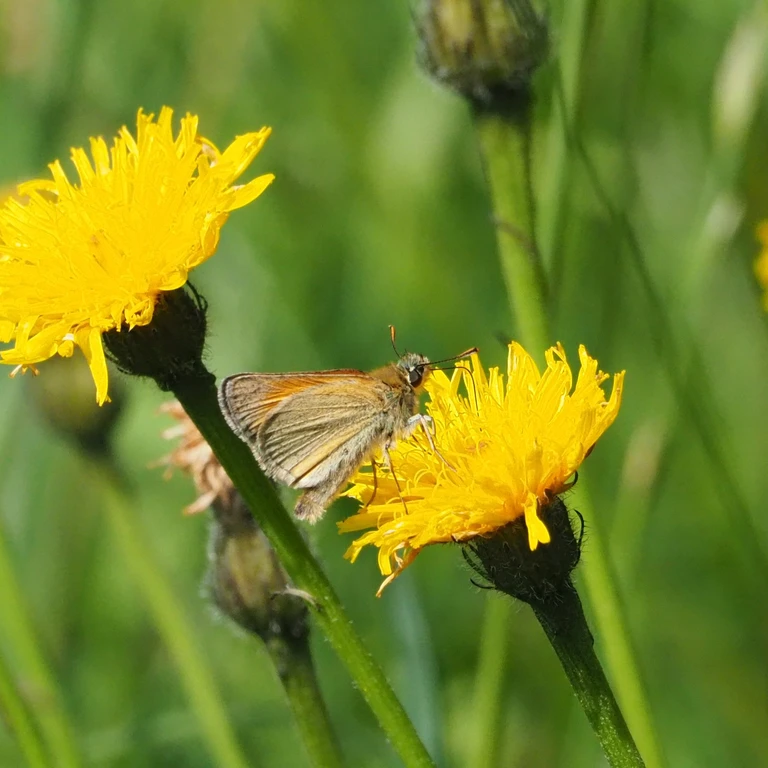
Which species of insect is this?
Thymelicus sylvestris
